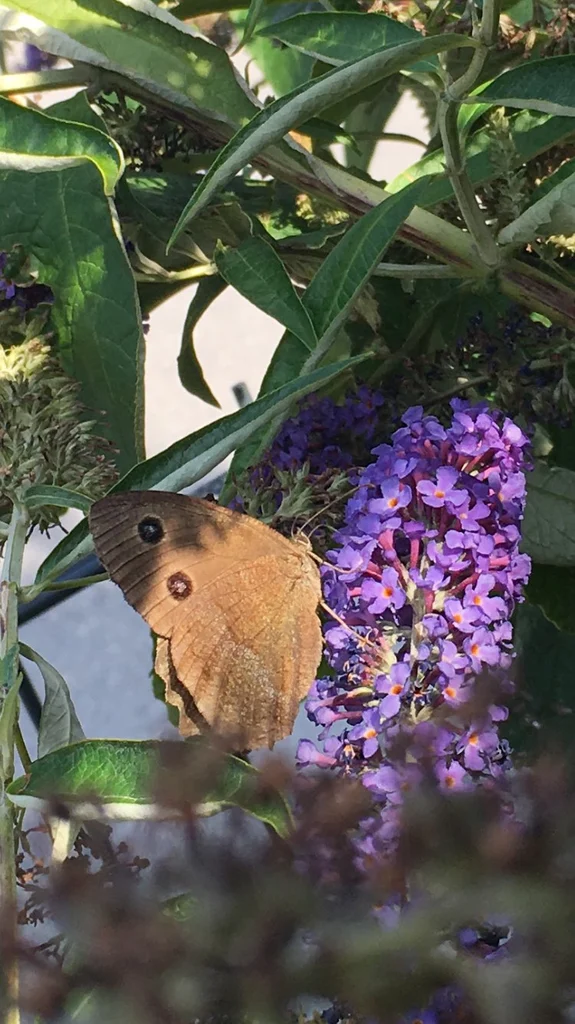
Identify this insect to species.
Minois dryas
